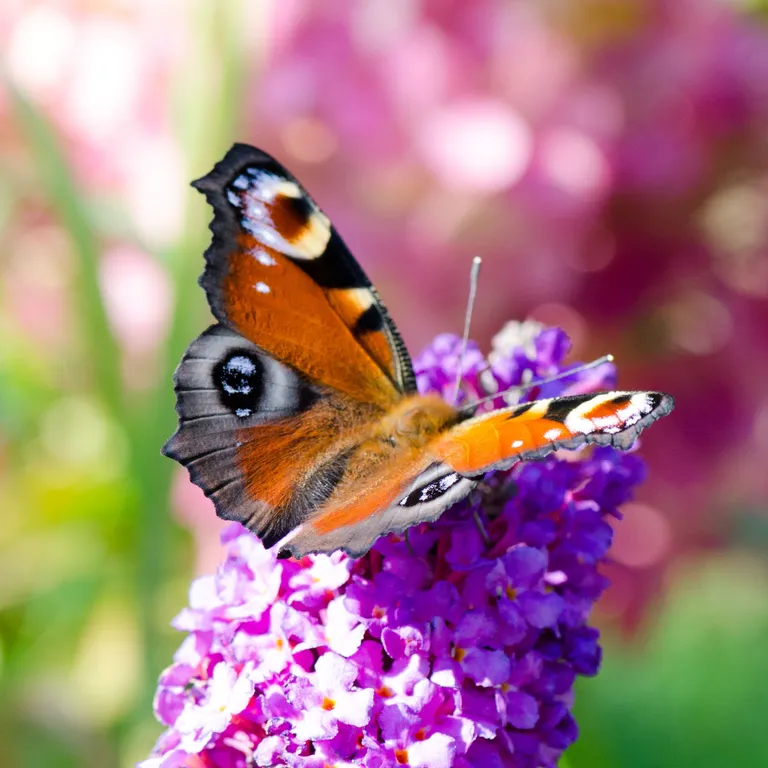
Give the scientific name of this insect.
Aglais io
